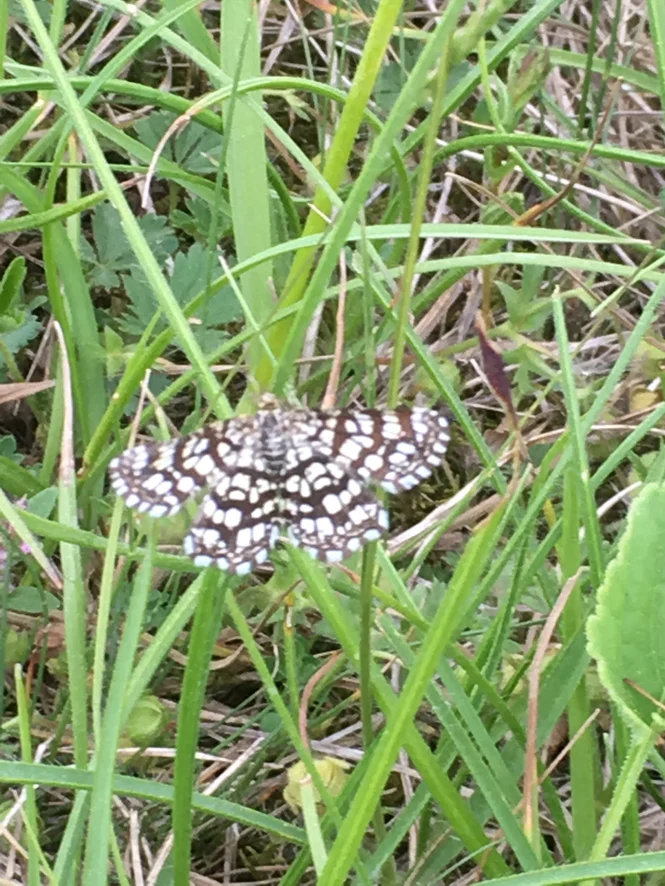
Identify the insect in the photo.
Chiasmia clathrata
